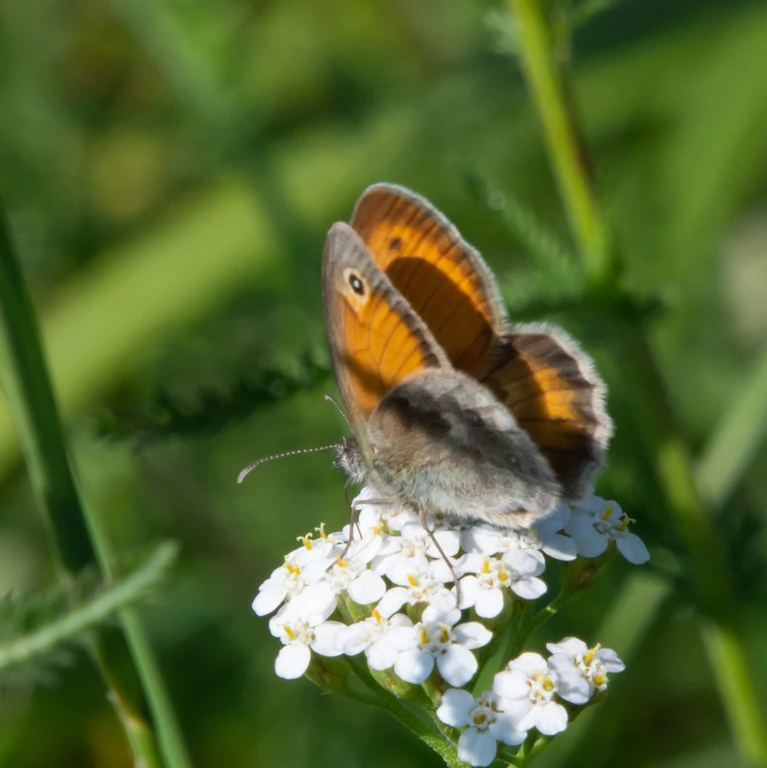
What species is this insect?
Coenonympha pamphilus
